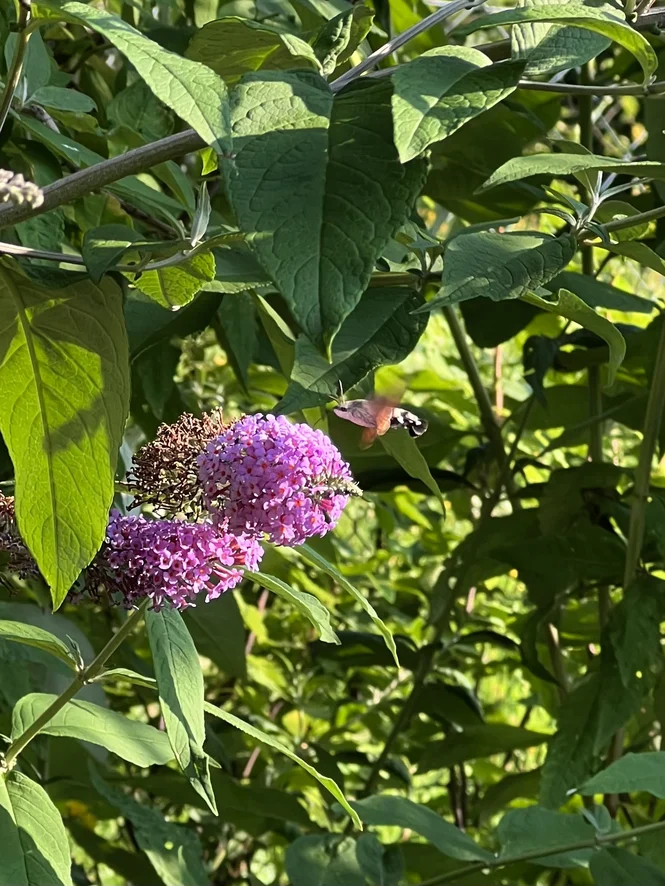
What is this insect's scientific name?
Macroglossum stellatarum
